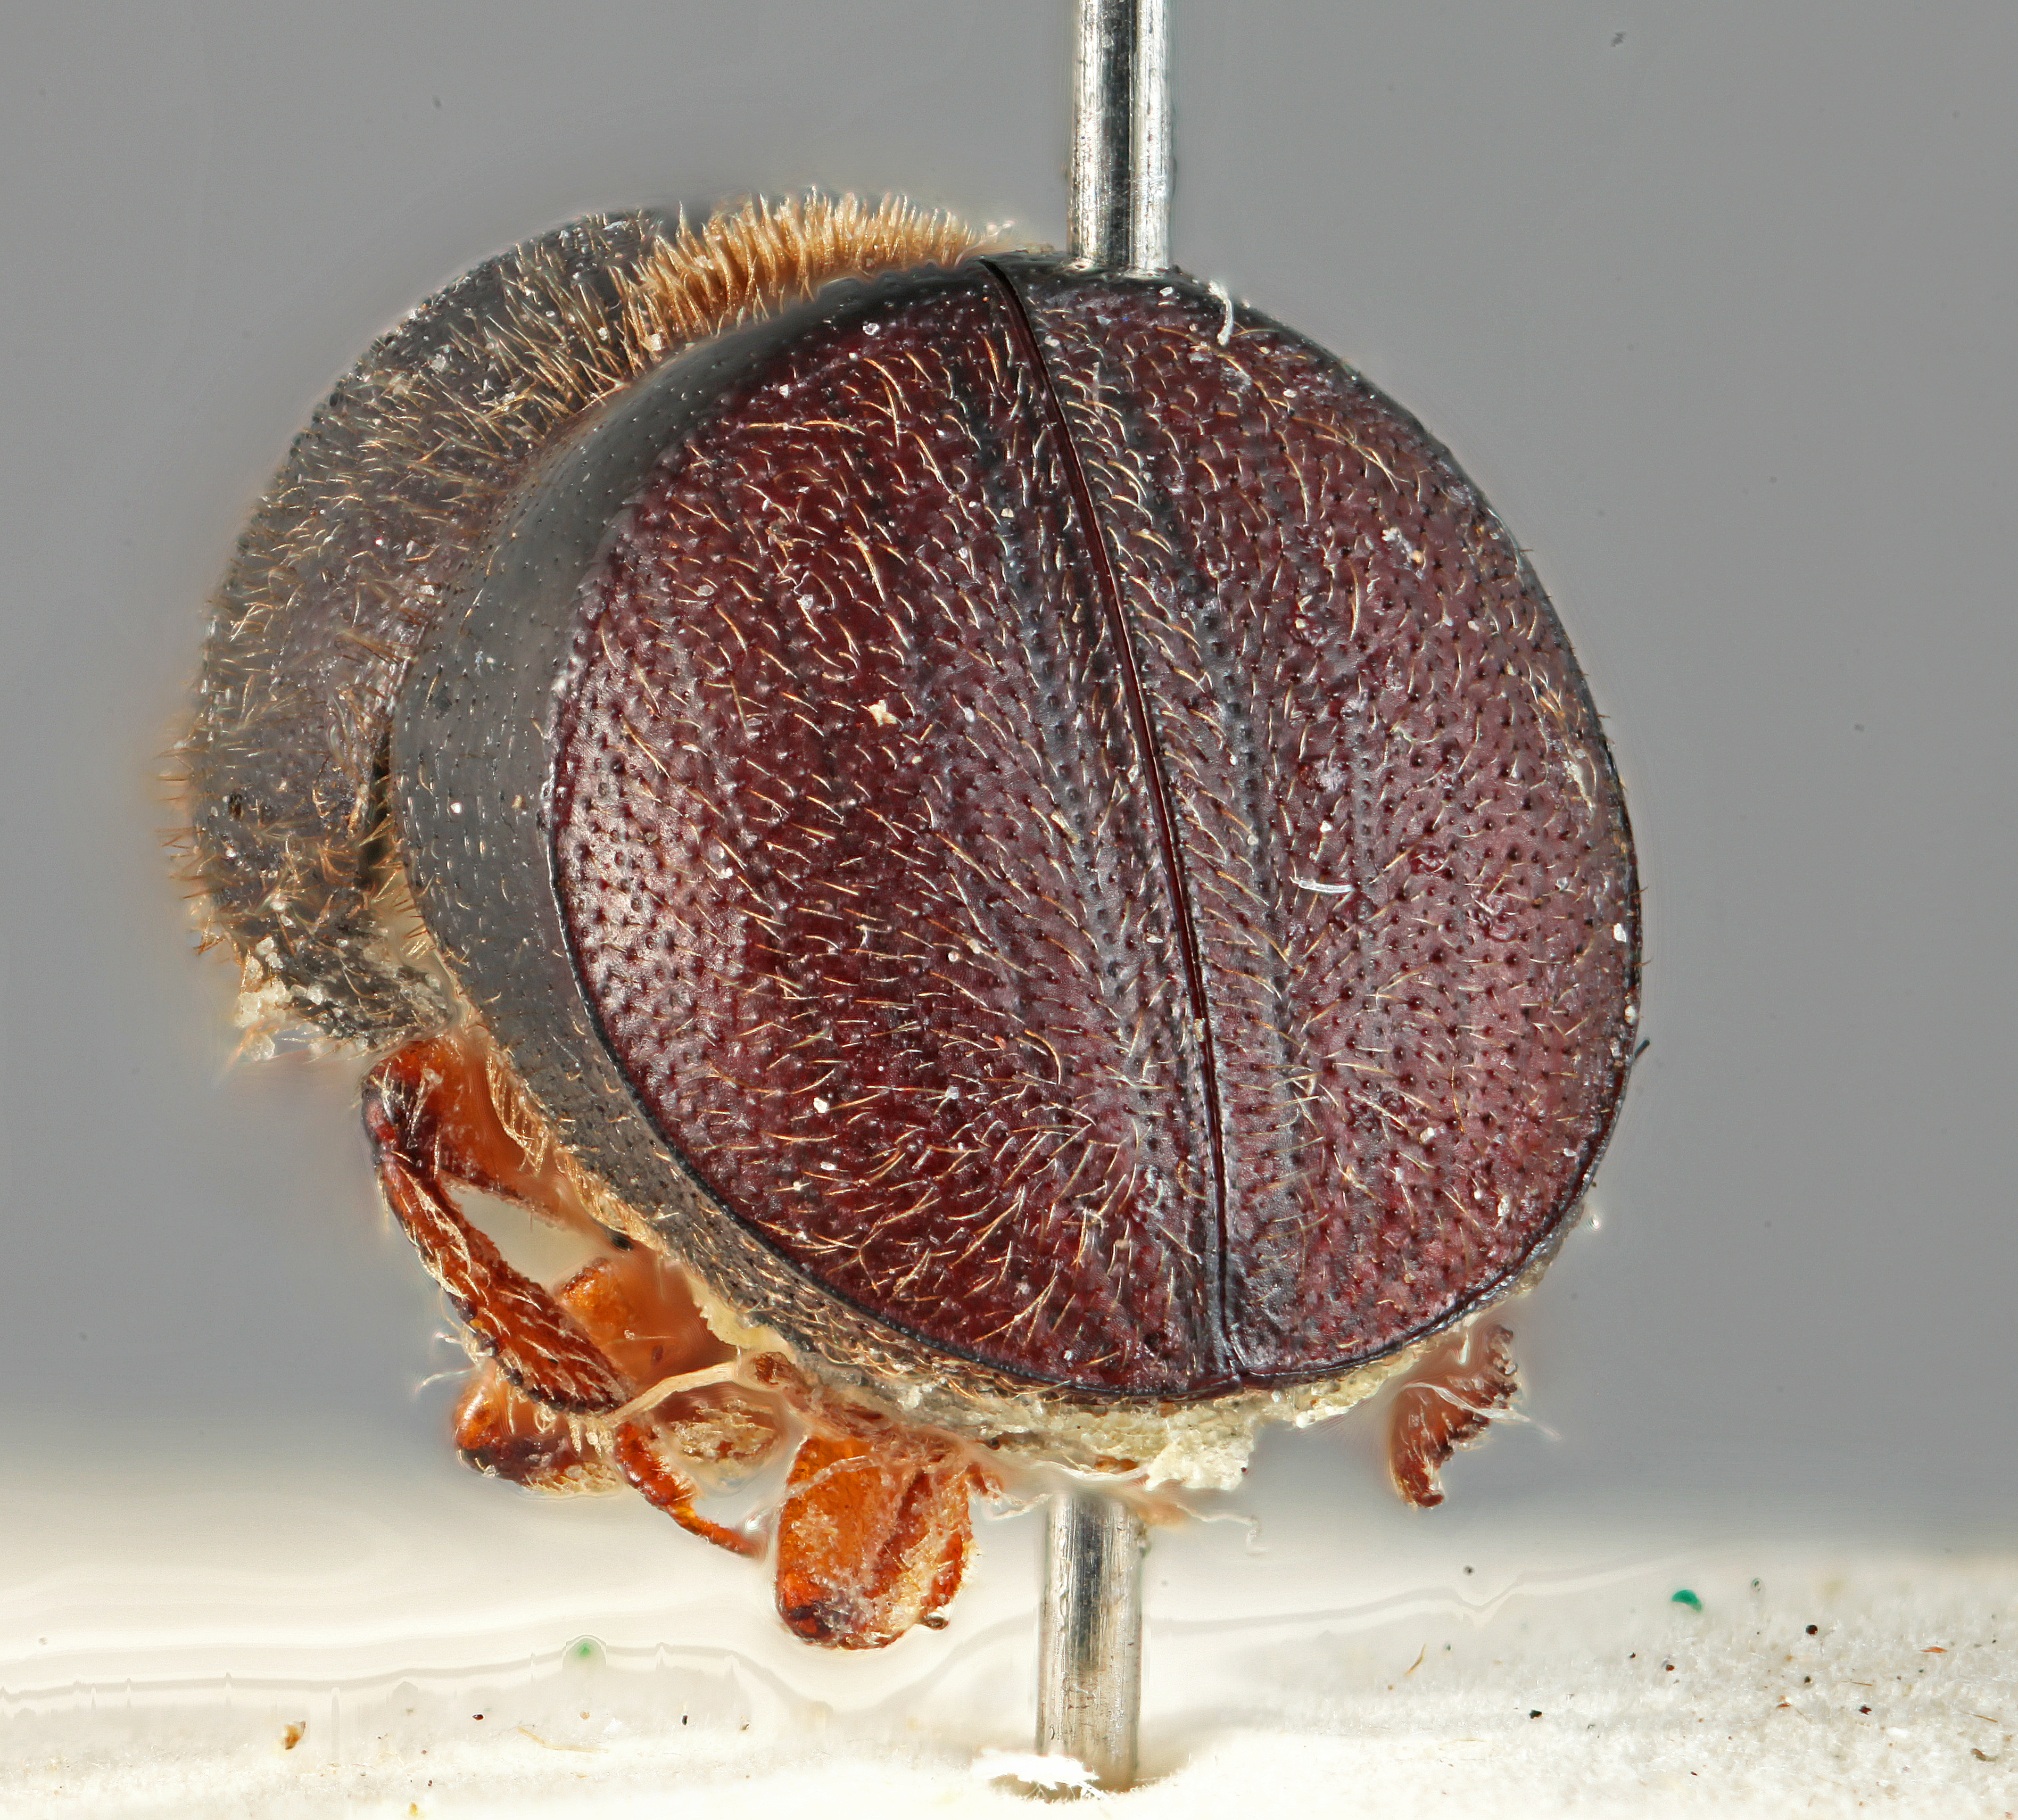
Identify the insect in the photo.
Xyleborus testudo
